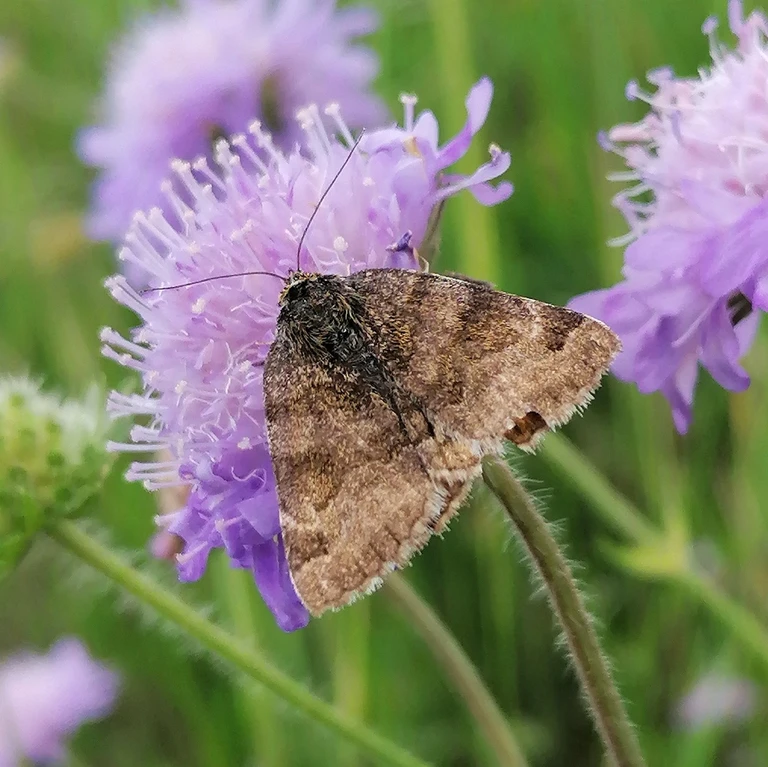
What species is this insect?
Euclidia glyphica
